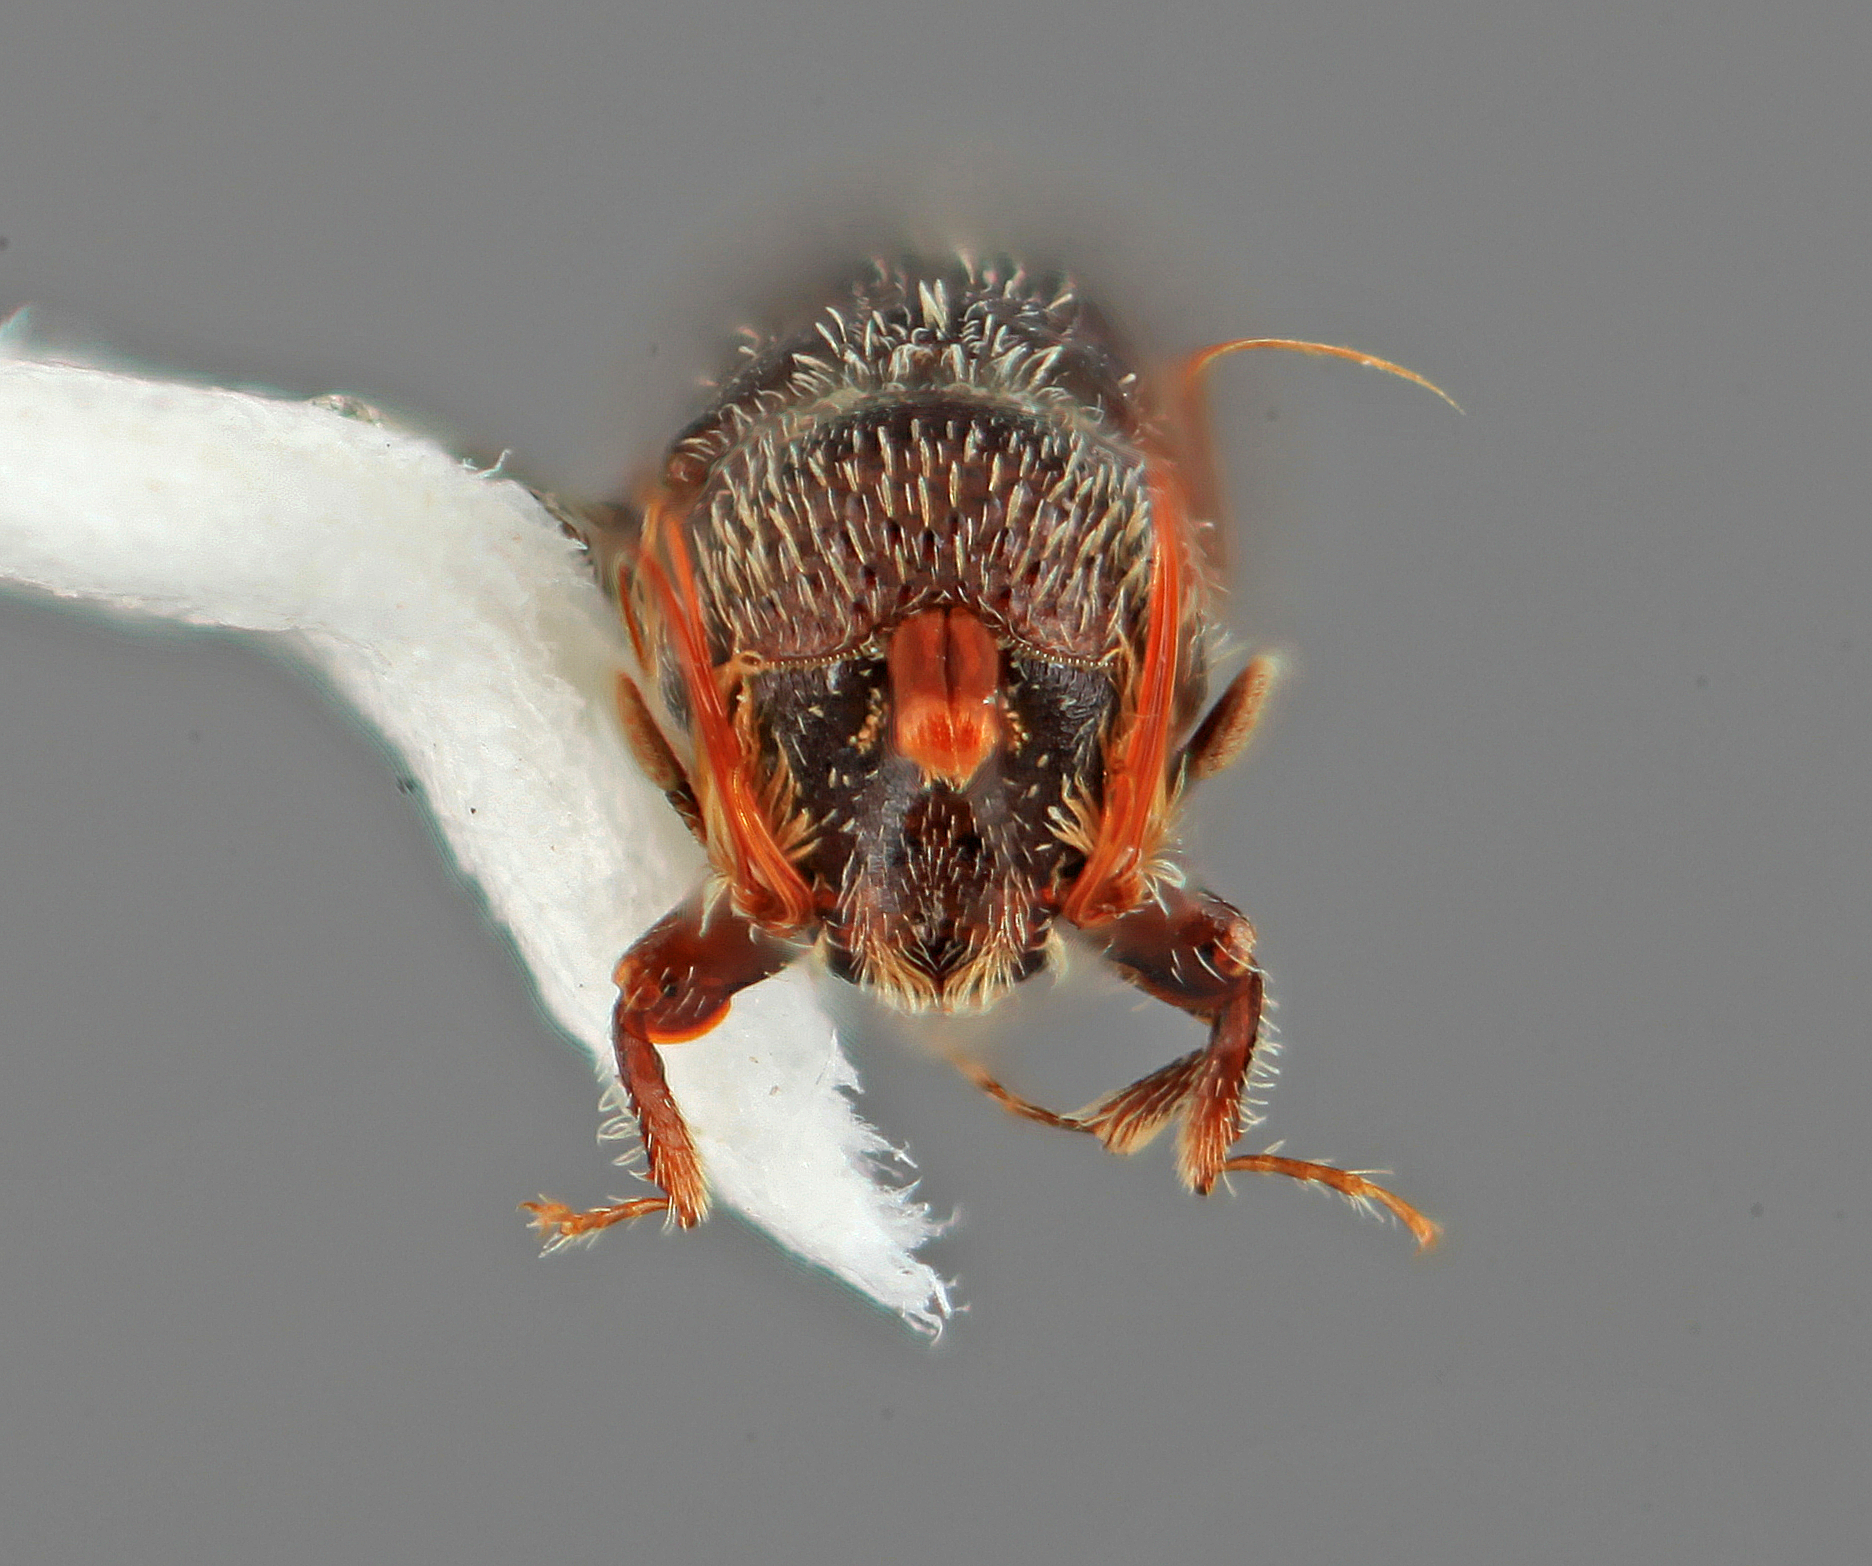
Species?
Hylocurus flagellatus
